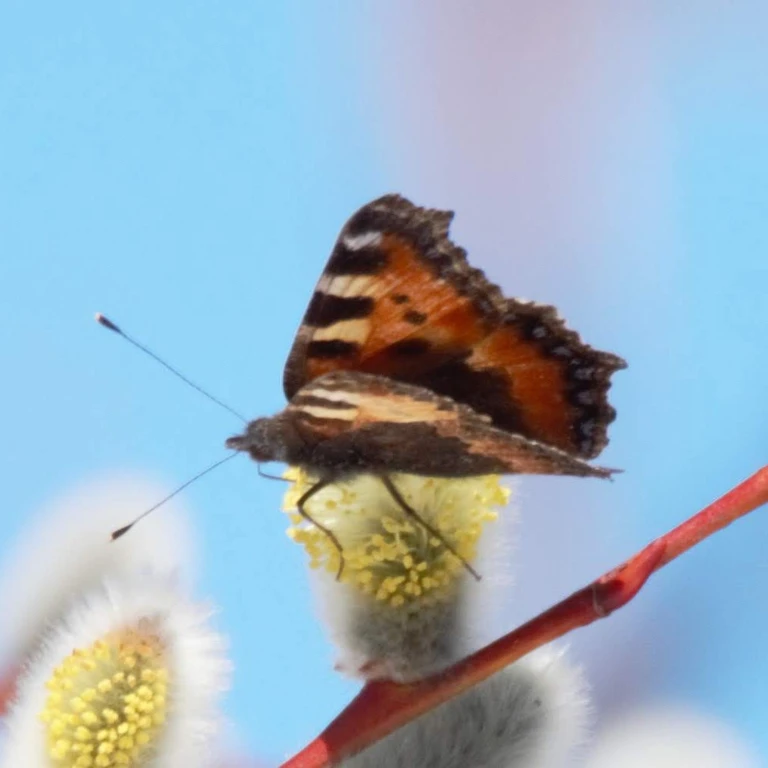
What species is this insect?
Aglais urticae
